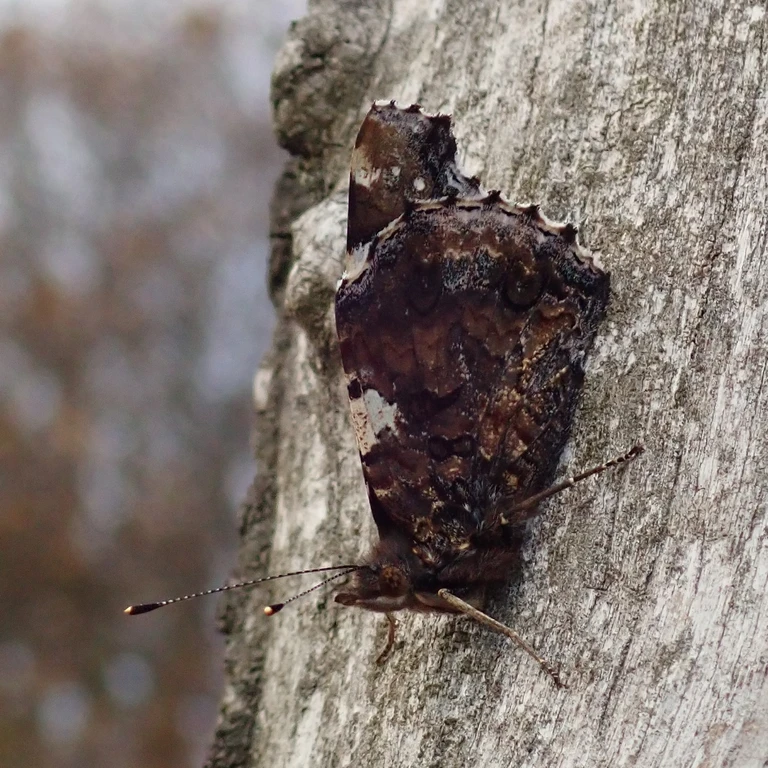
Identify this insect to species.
Vanessa atalanta
